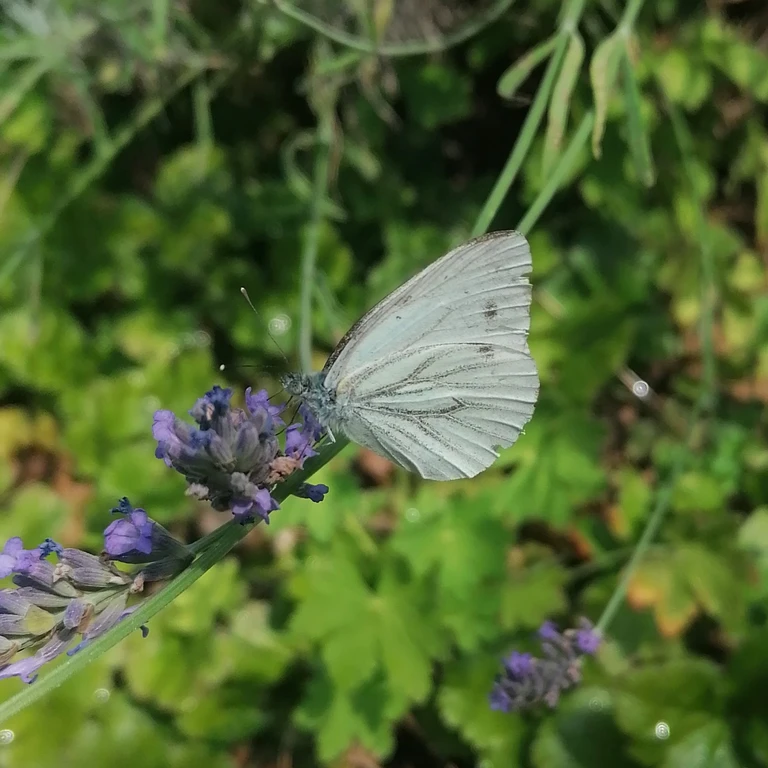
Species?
Pieris napi
